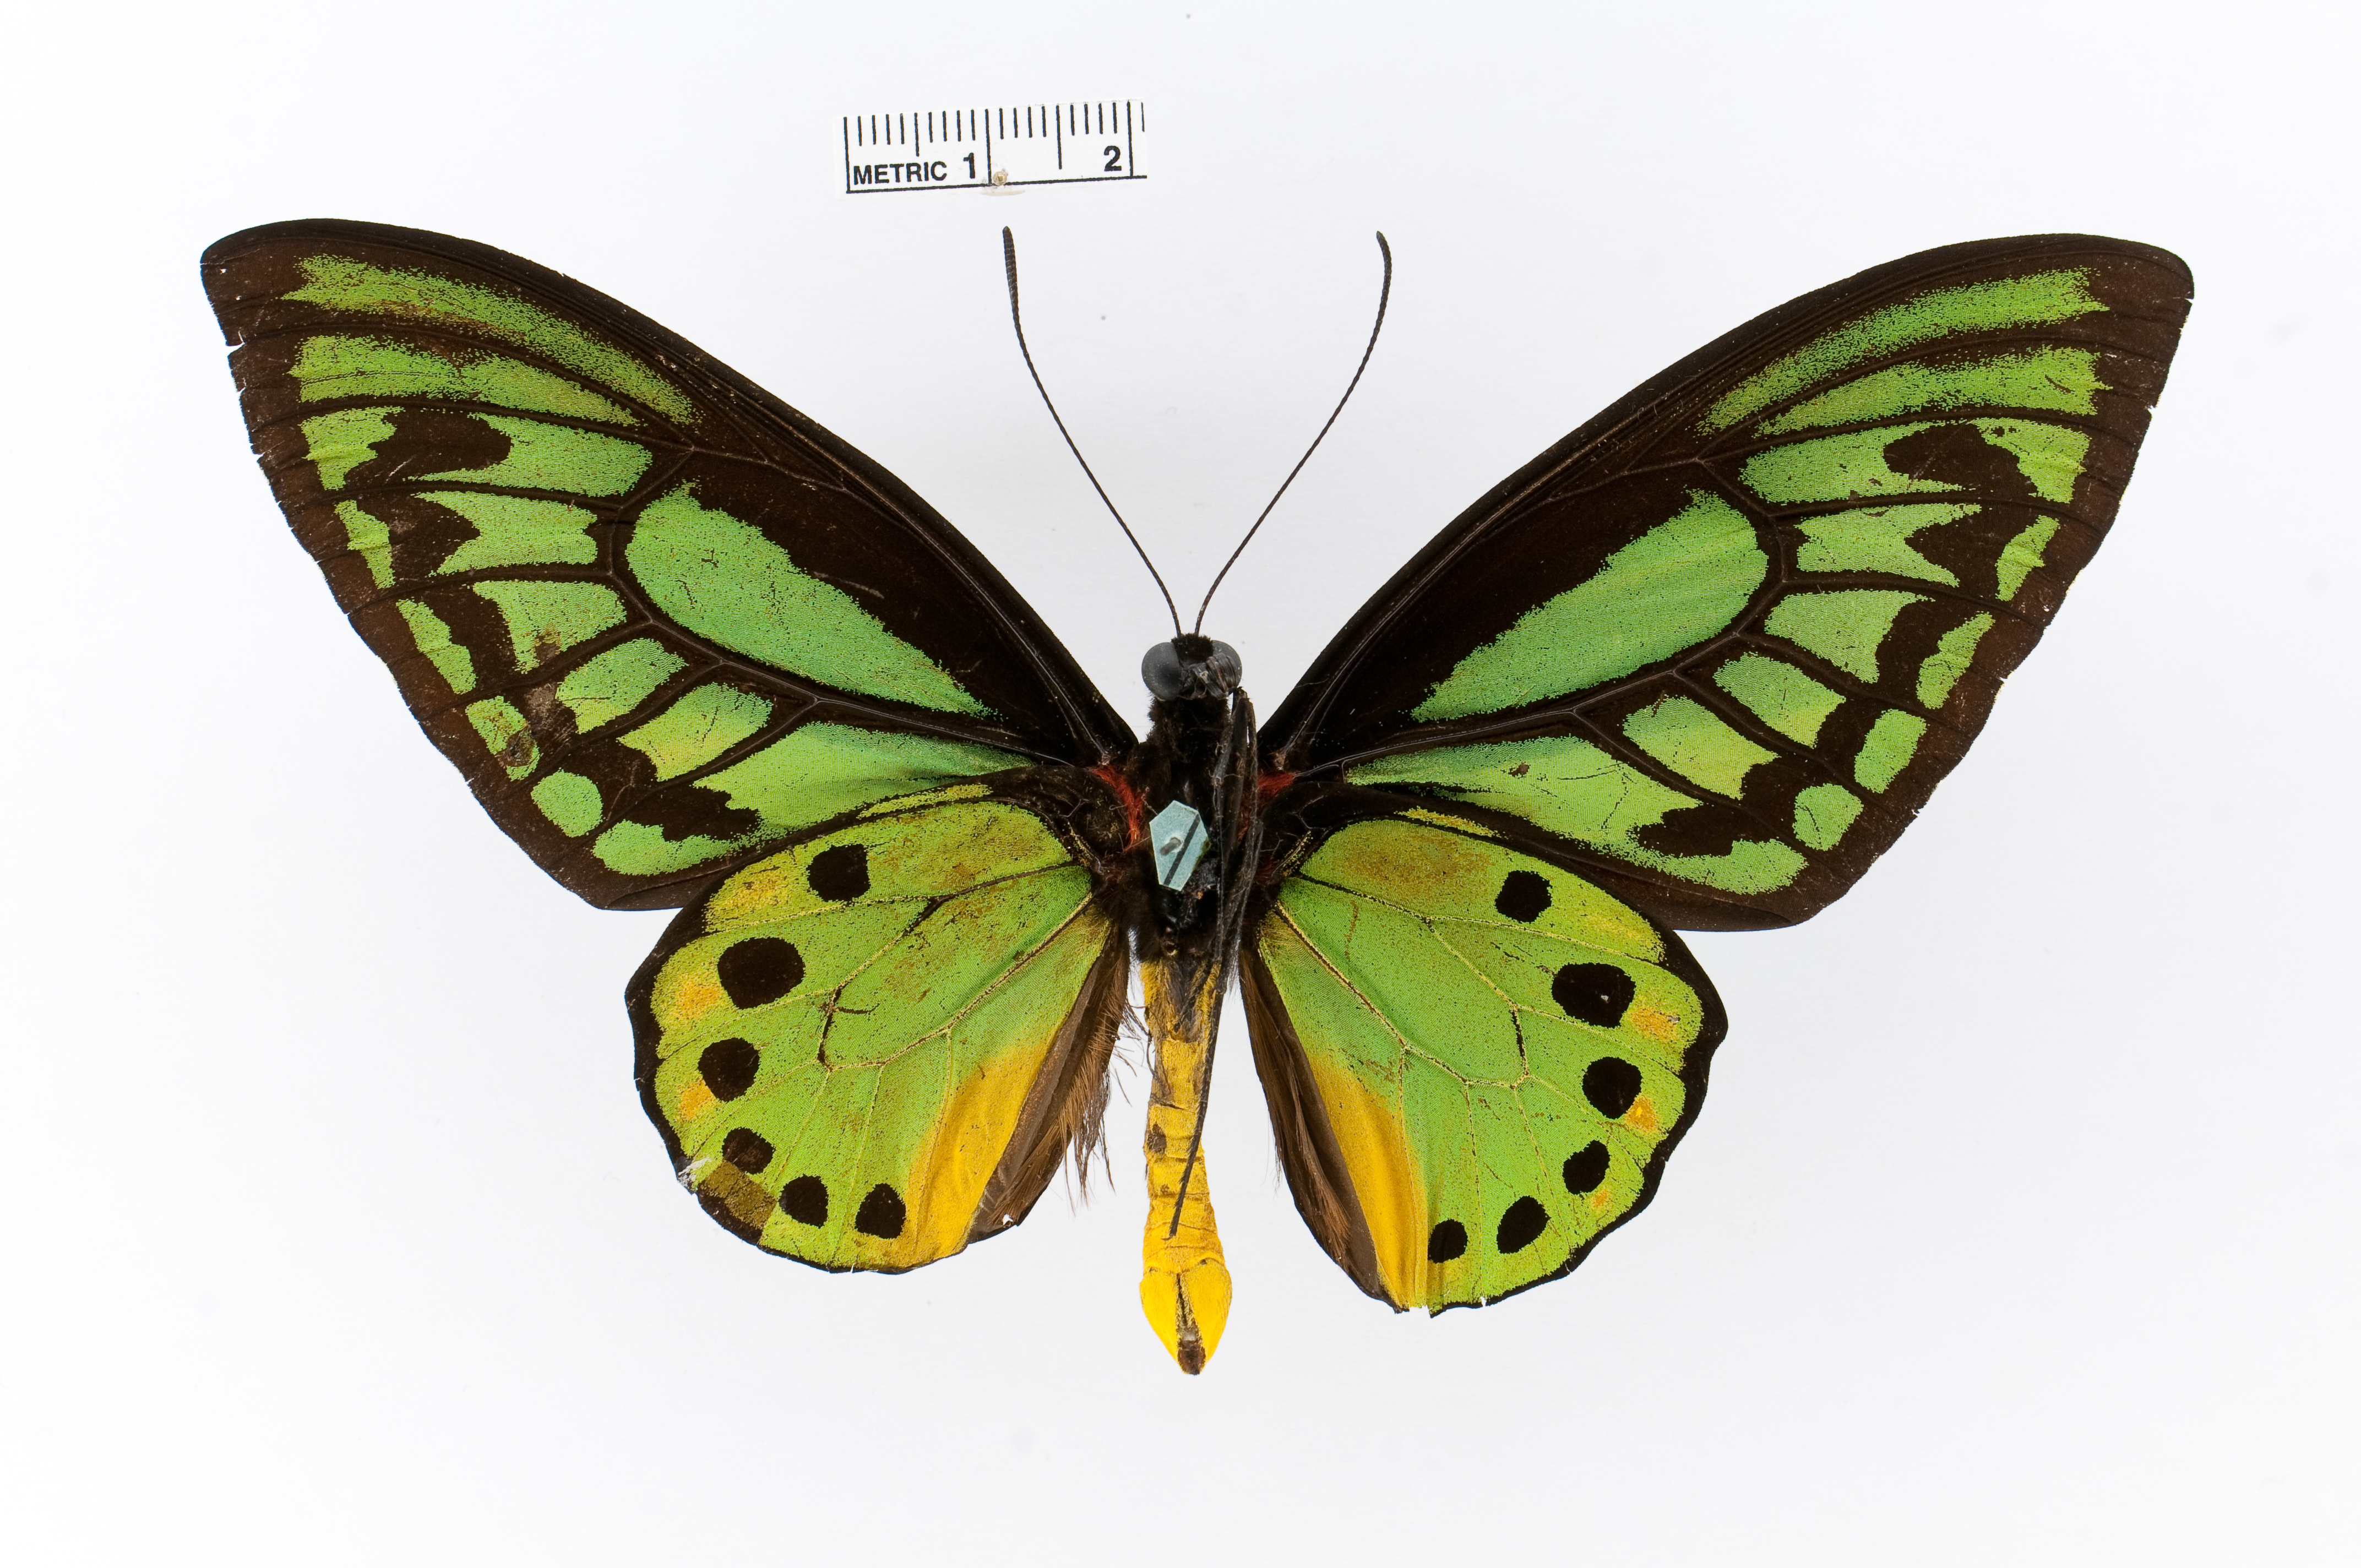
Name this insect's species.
Ornithoptera priamus
